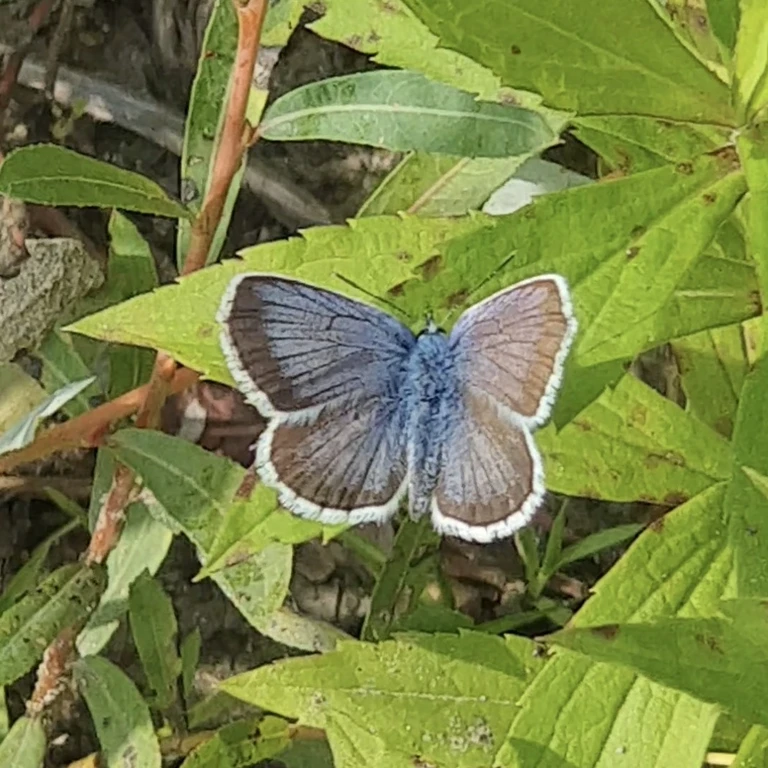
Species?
Plebejus argus
